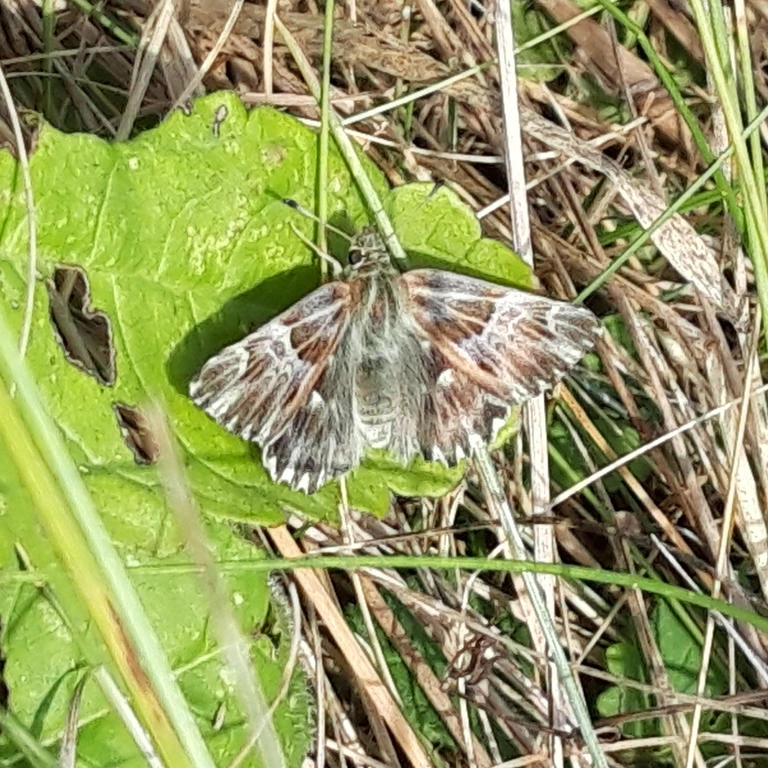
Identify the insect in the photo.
Muschampia floccifera (also Carcharodus floccifera)
